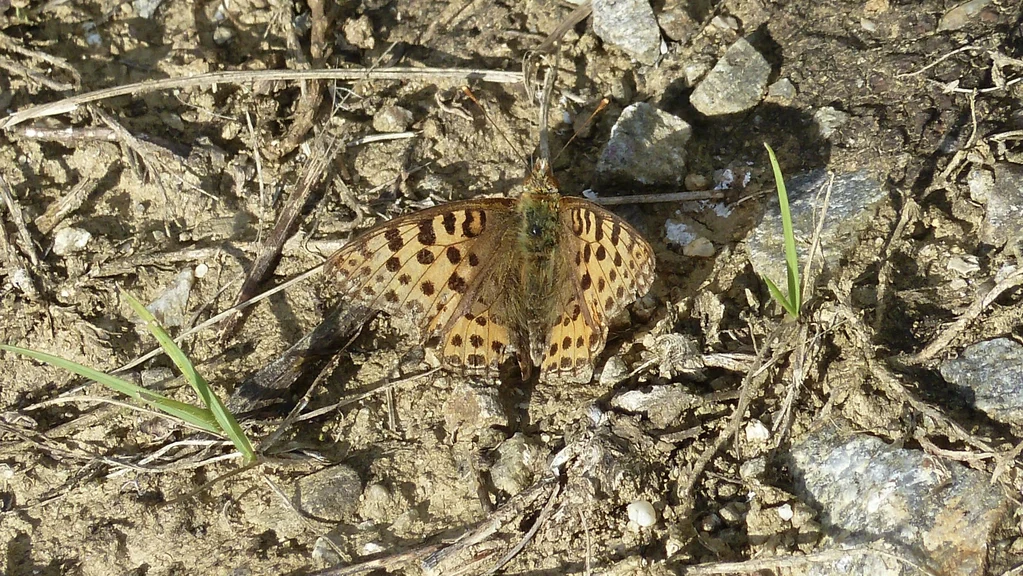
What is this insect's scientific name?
Issoria lathonia
